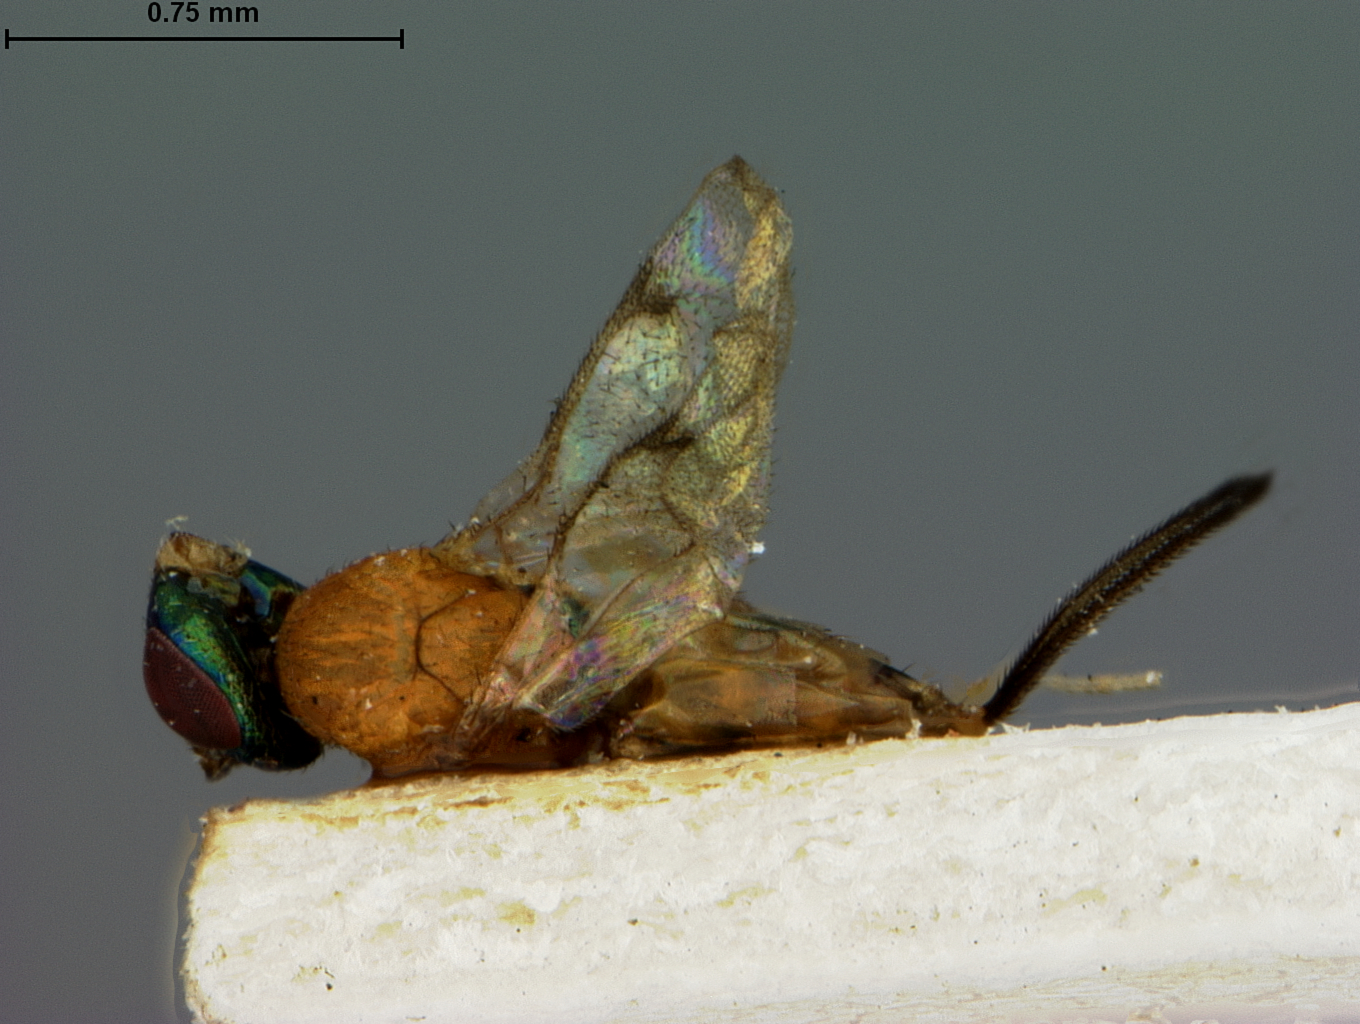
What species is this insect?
Lochites auriceps
